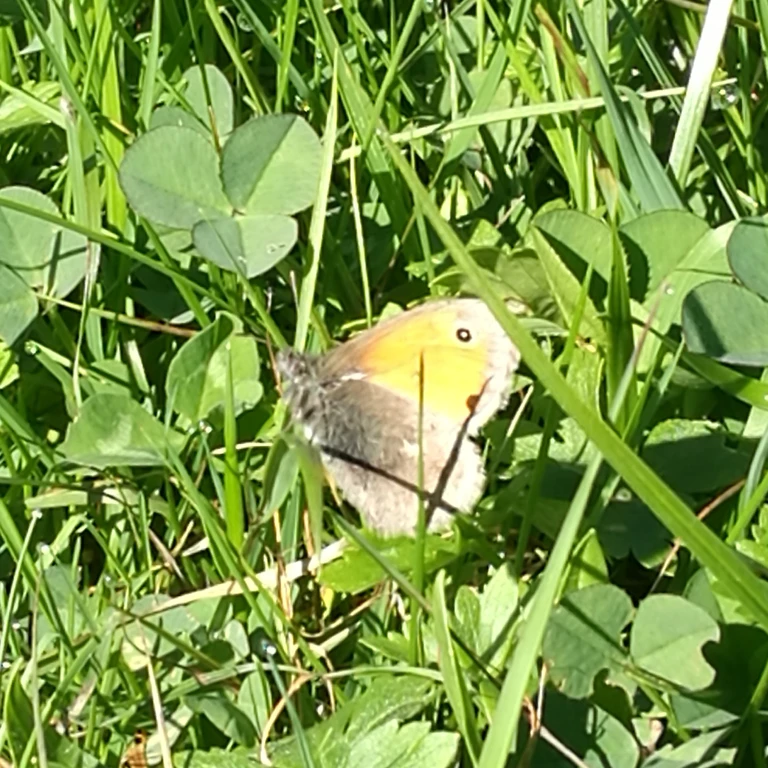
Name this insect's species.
Coenonympha pamphilus
